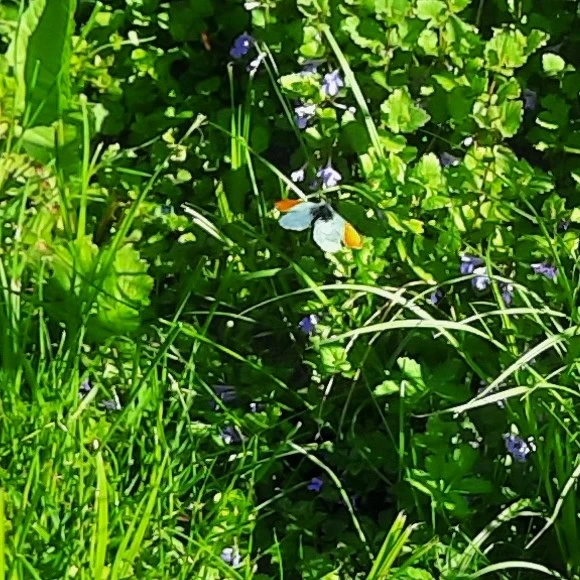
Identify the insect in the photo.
Anthocharis cardamines
